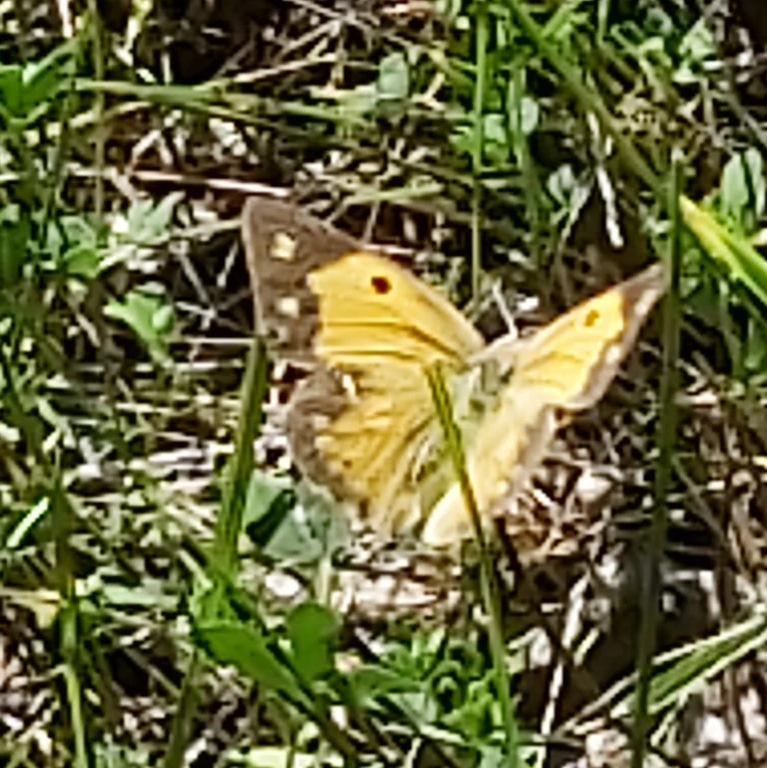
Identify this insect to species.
Colias croceus
